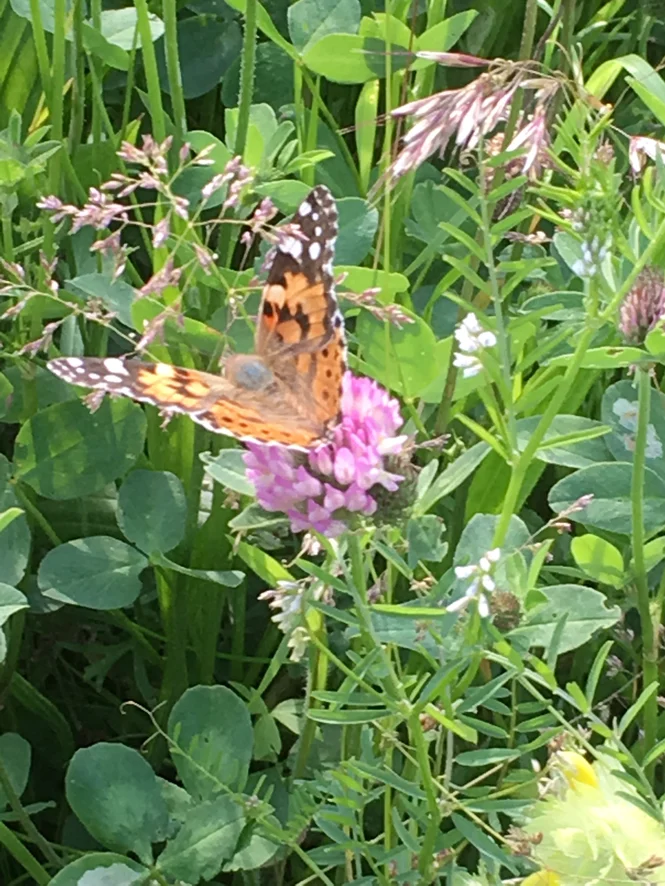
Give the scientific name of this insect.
Vanessa cardui
